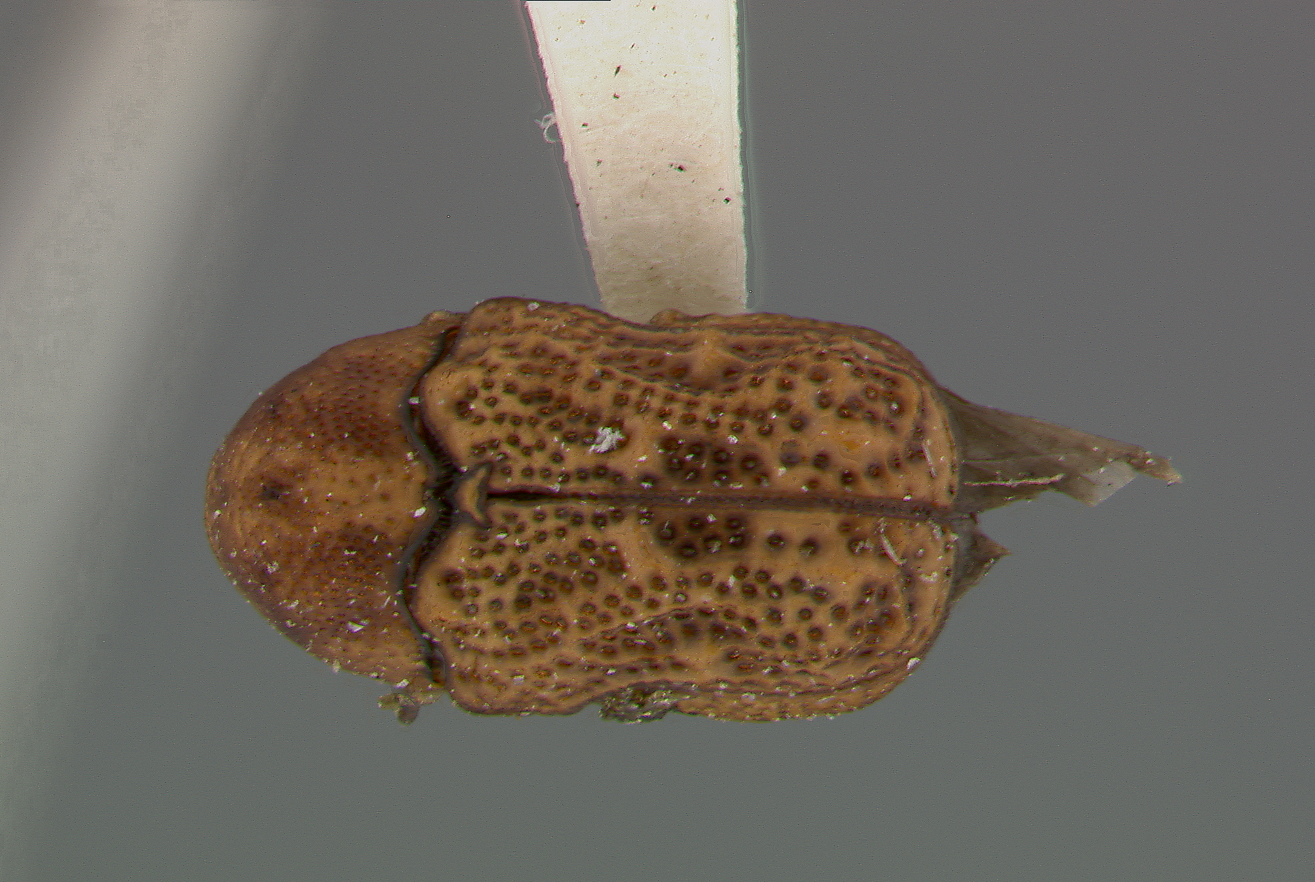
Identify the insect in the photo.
Chlamys arizonensis
